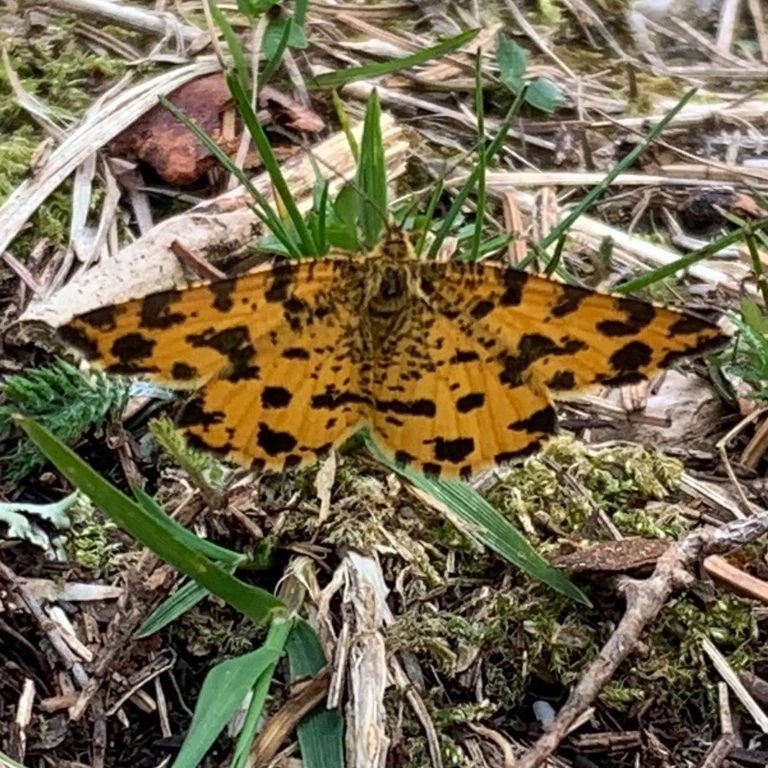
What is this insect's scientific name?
Pseudopanthera macularia
